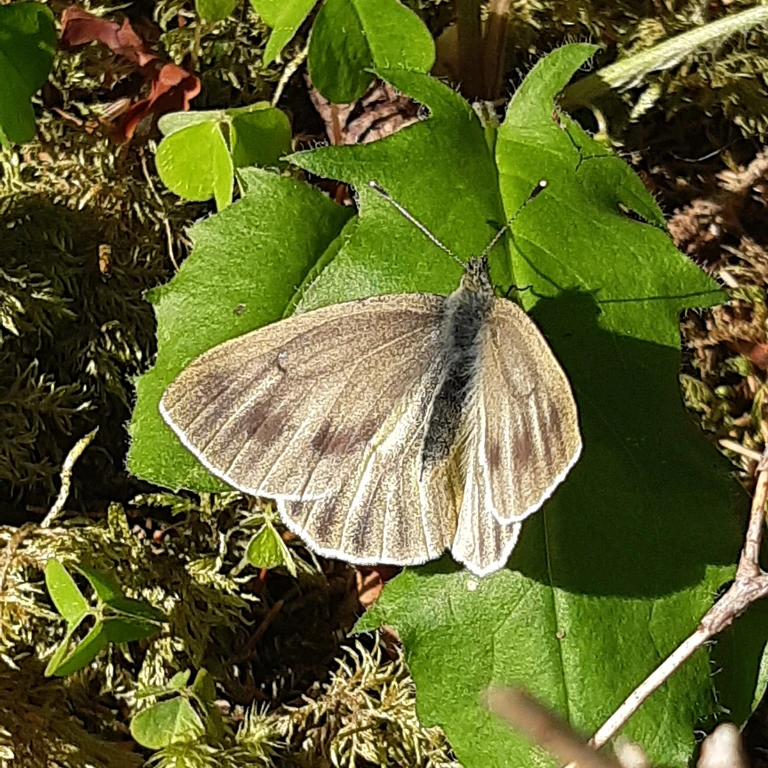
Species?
Pieris bryoniae
